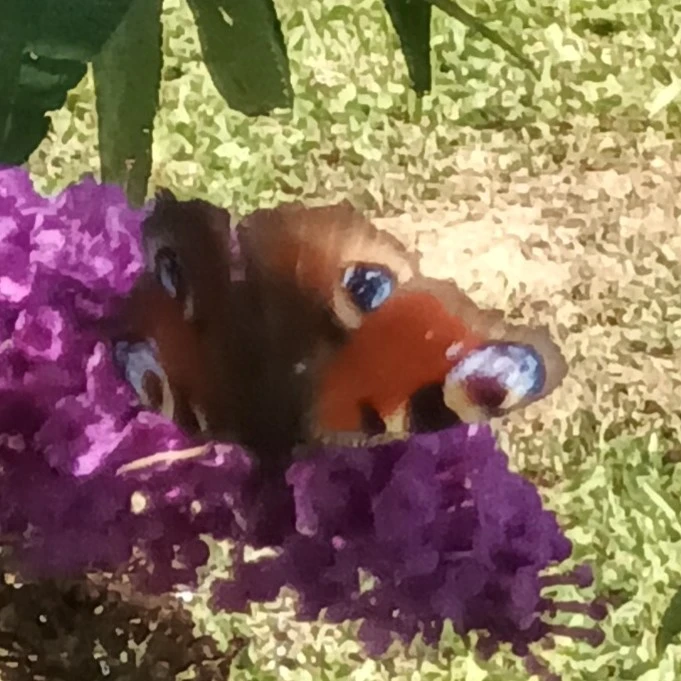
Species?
Aglais io
